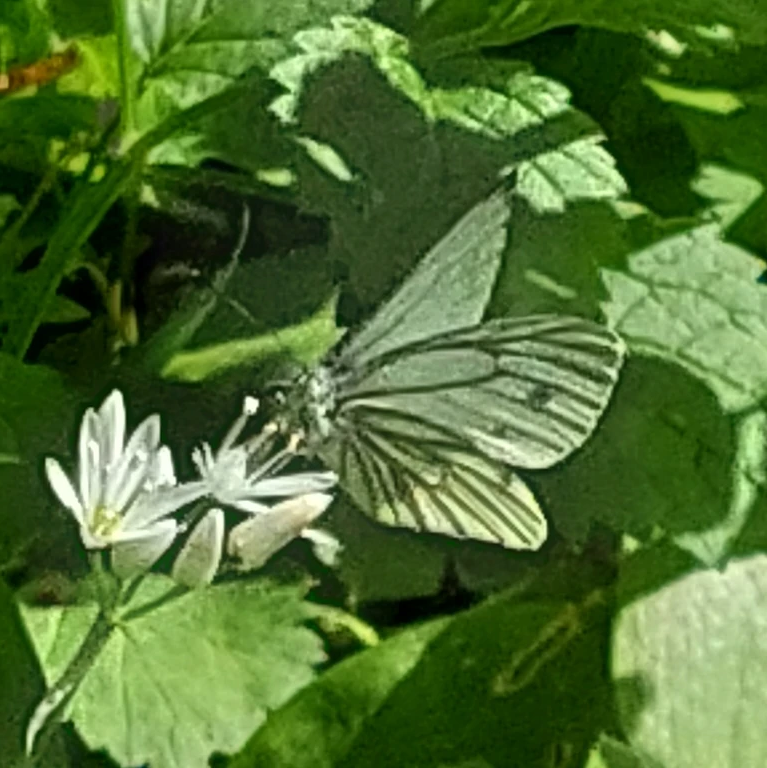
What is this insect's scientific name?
Pieris napi
